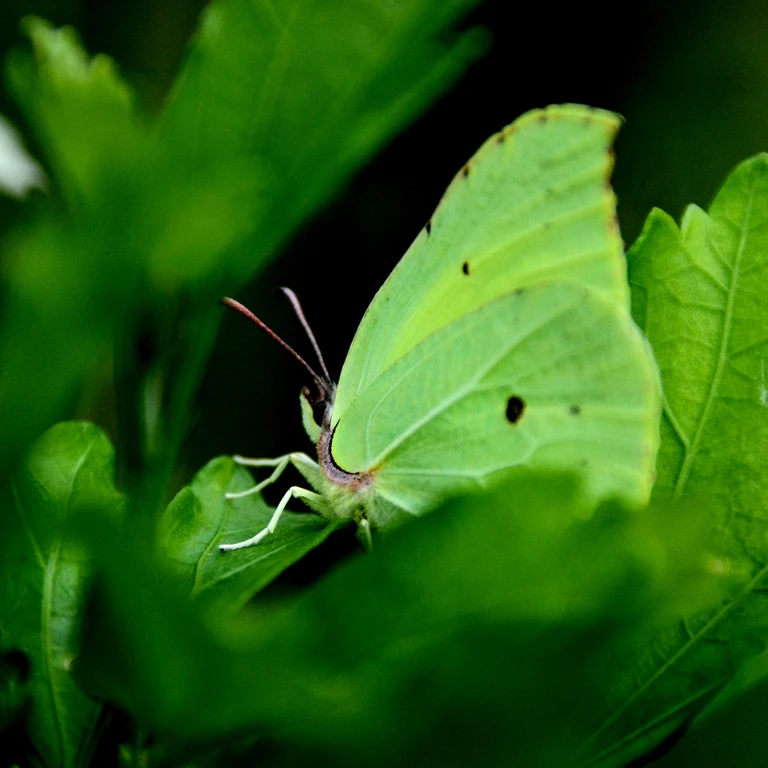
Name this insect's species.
Gonepteryx rhamni
